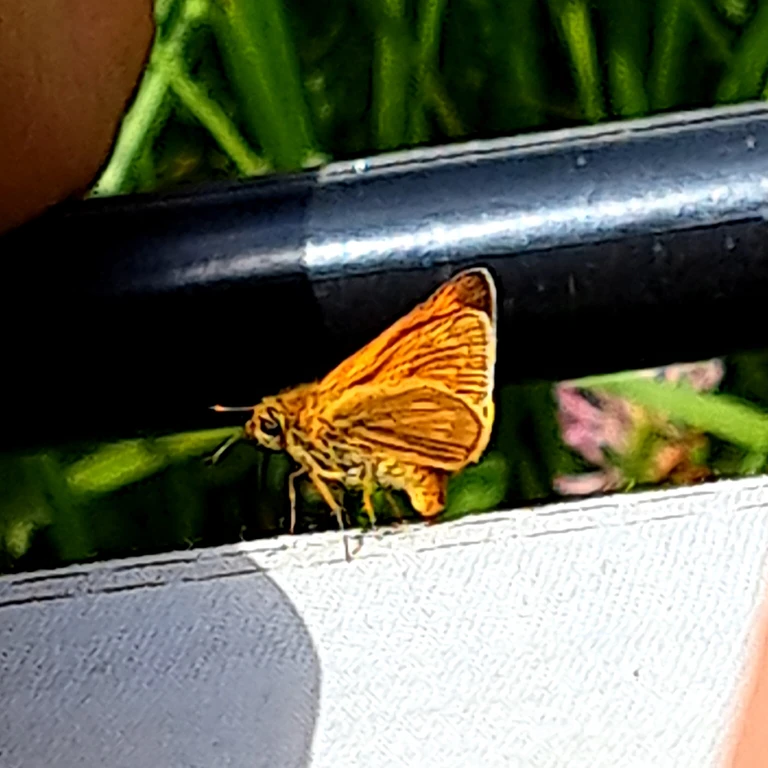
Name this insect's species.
Ochlodes sylvanus (also Ochlodes venata)
